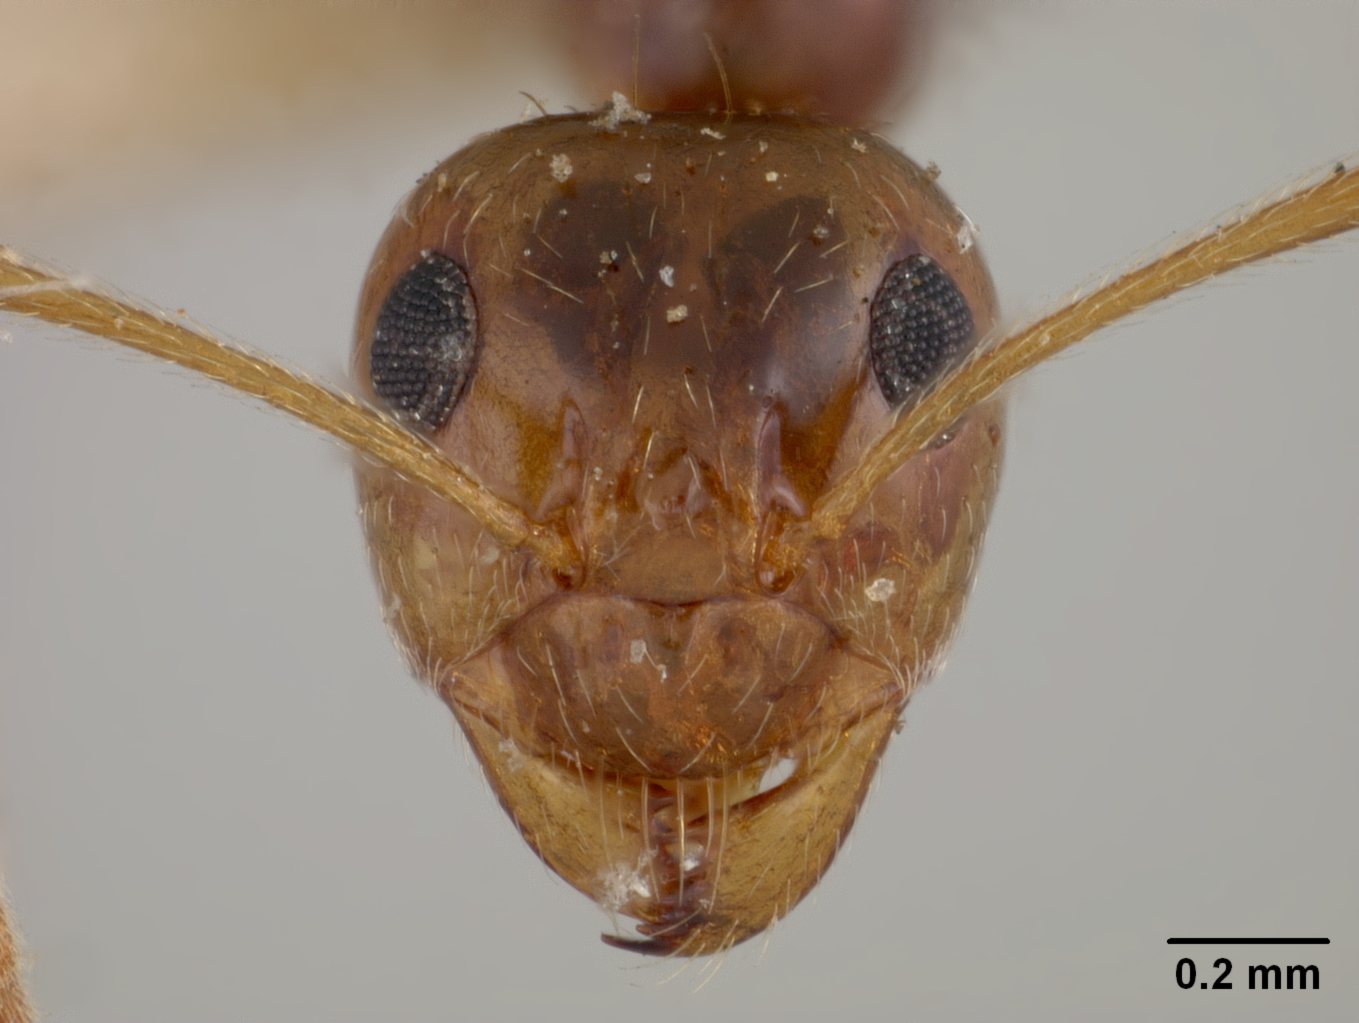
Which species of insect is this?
Prenolepis imparis
